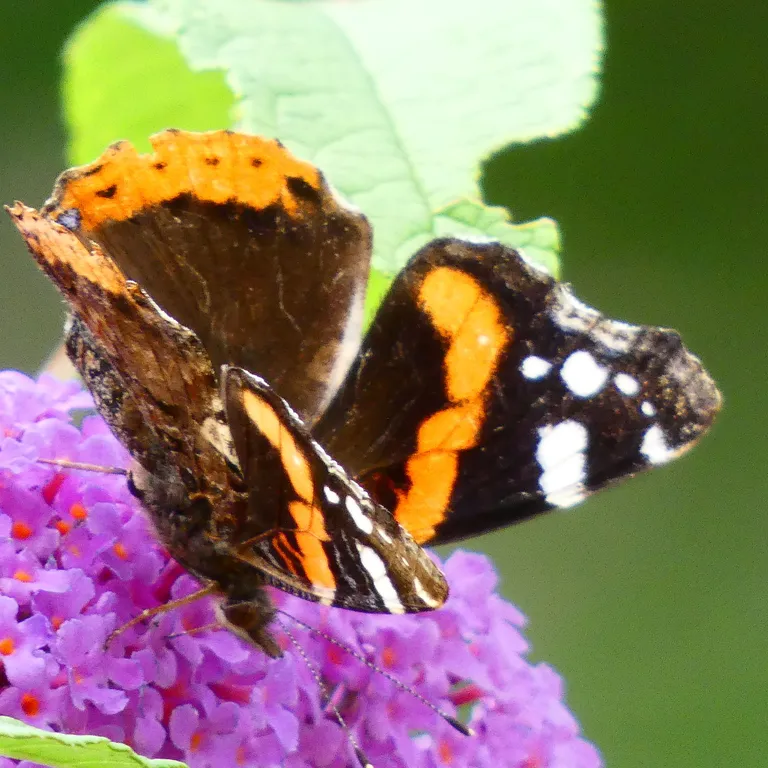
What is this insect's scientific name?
Vanessa atalanta
